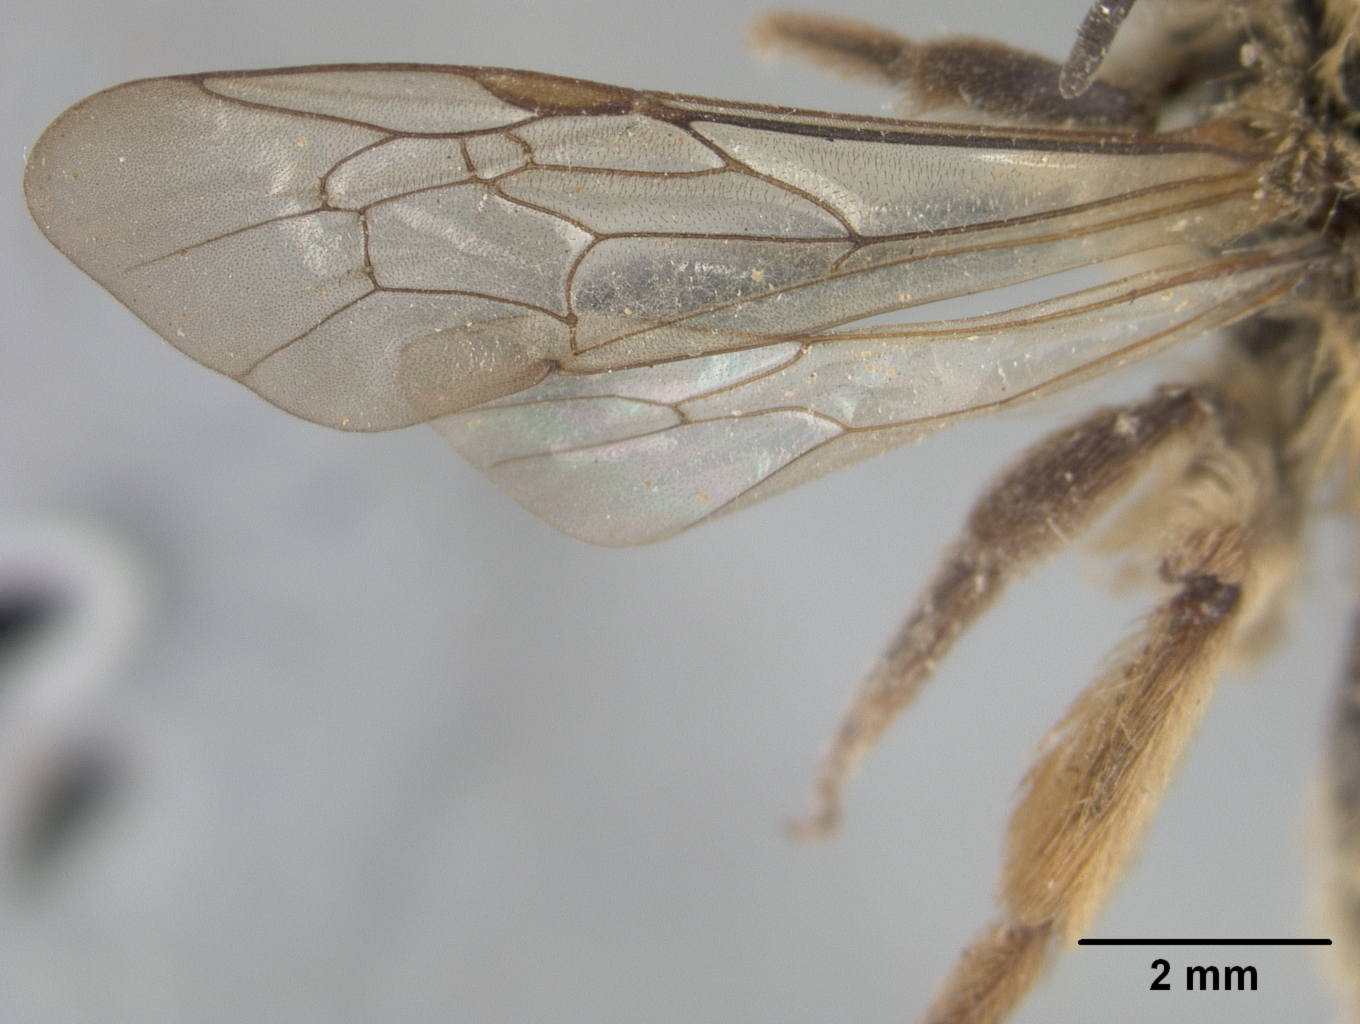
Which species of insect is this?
Andrena nawaii
